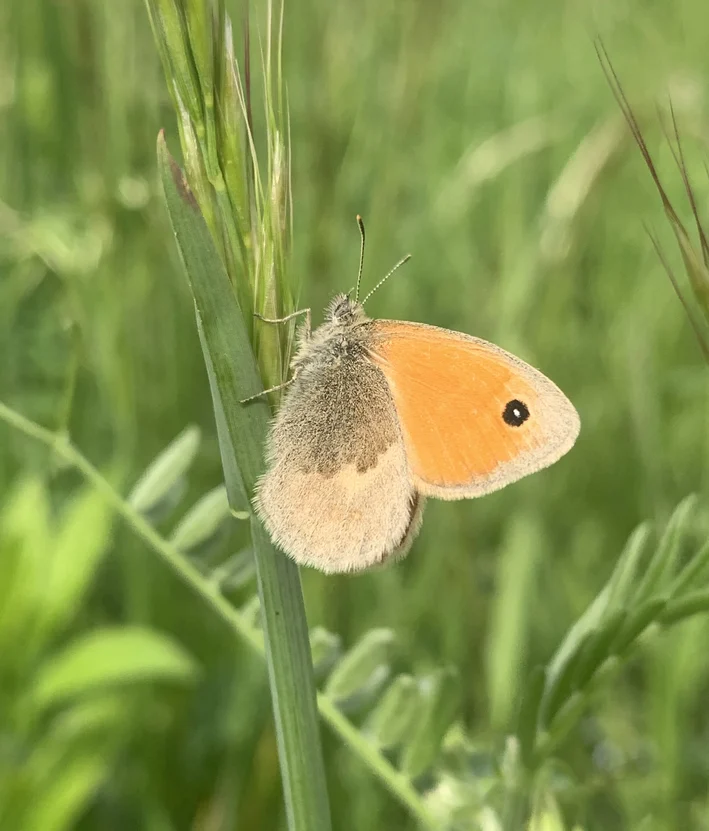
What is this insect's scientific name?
Coenonympha pamphilus
